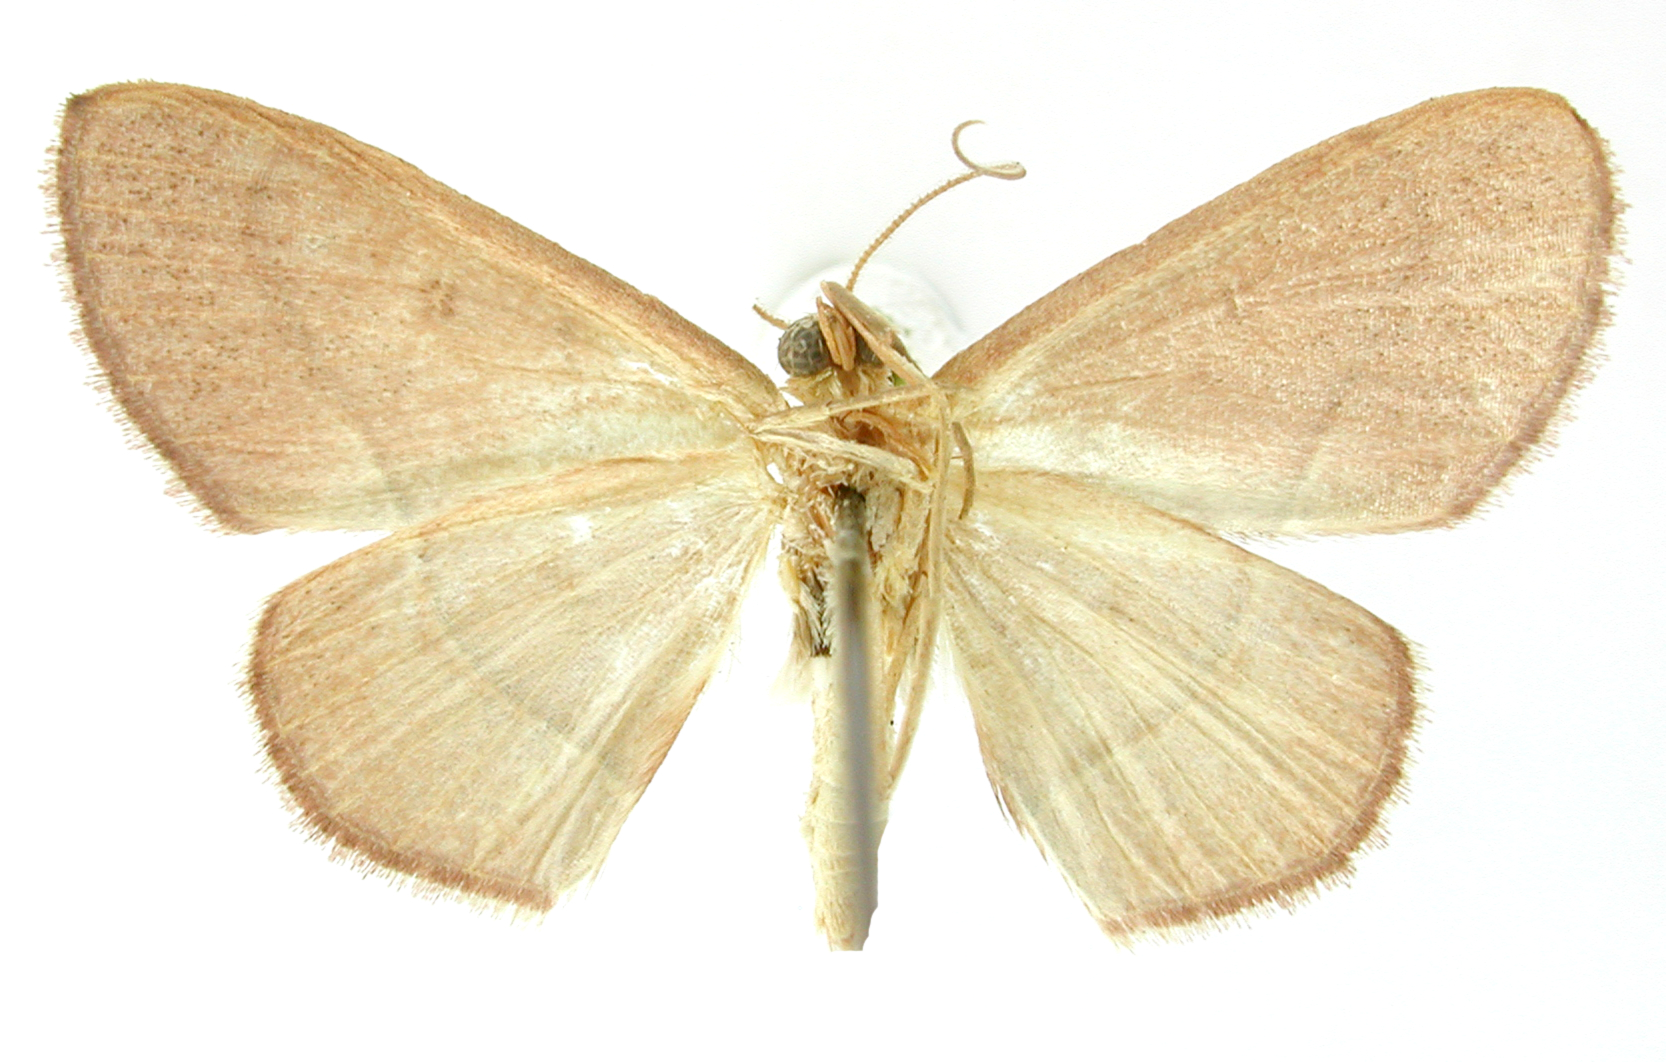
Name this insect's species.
Dichromatopodia cervina
